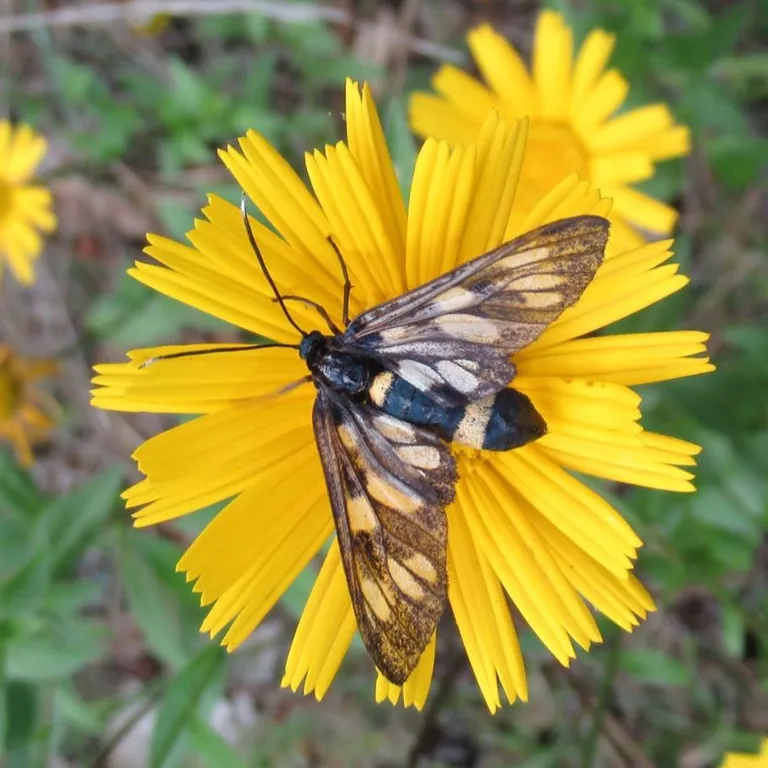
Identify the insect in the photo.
Amata phegea
